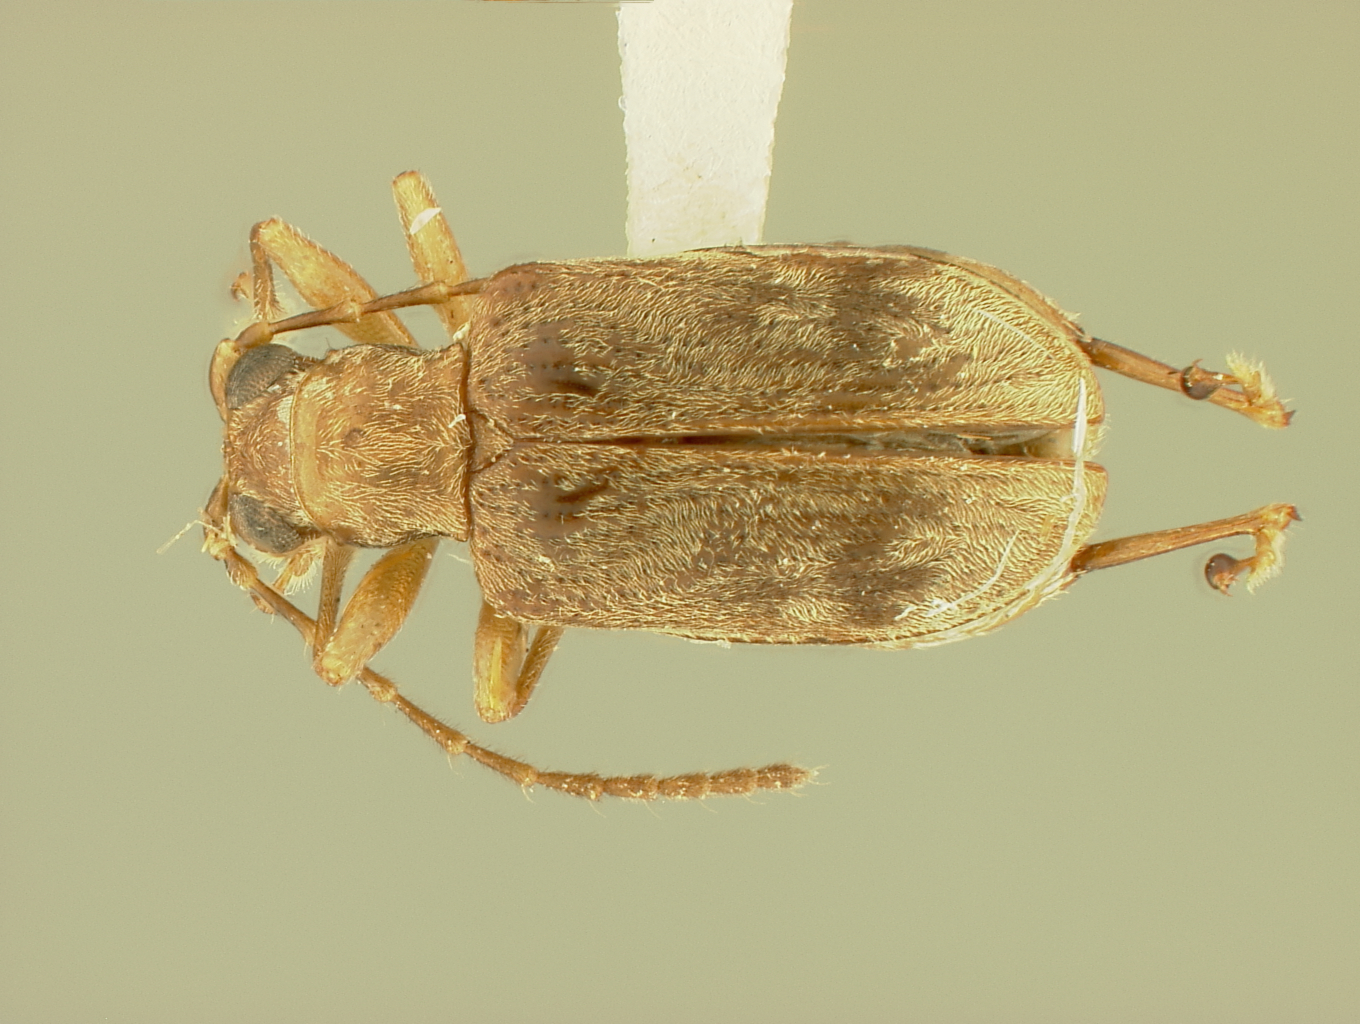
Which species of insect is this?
Hadropoda polkila
